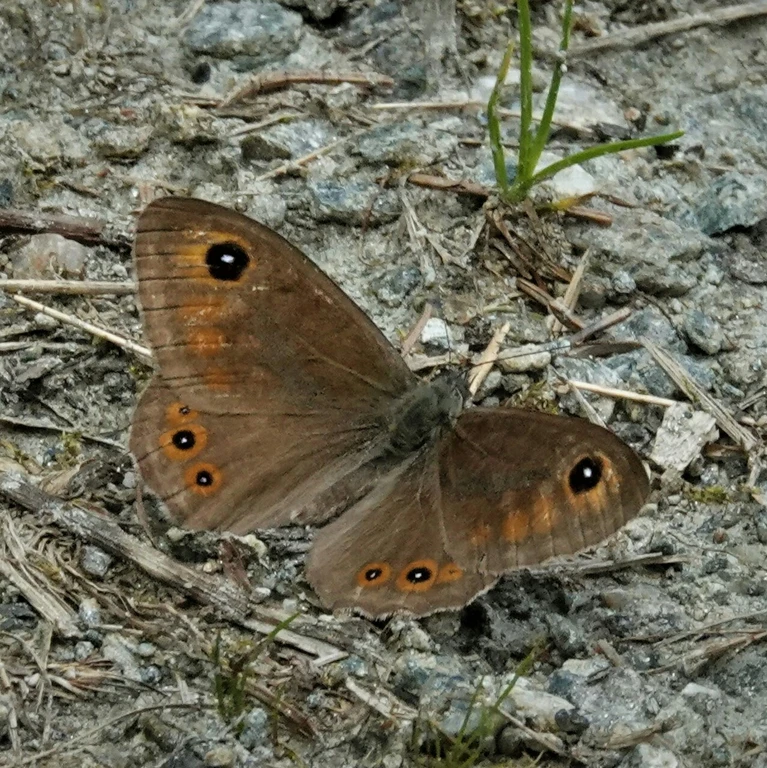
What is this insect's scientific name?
Lasiommata maera (also Pararge maera)
